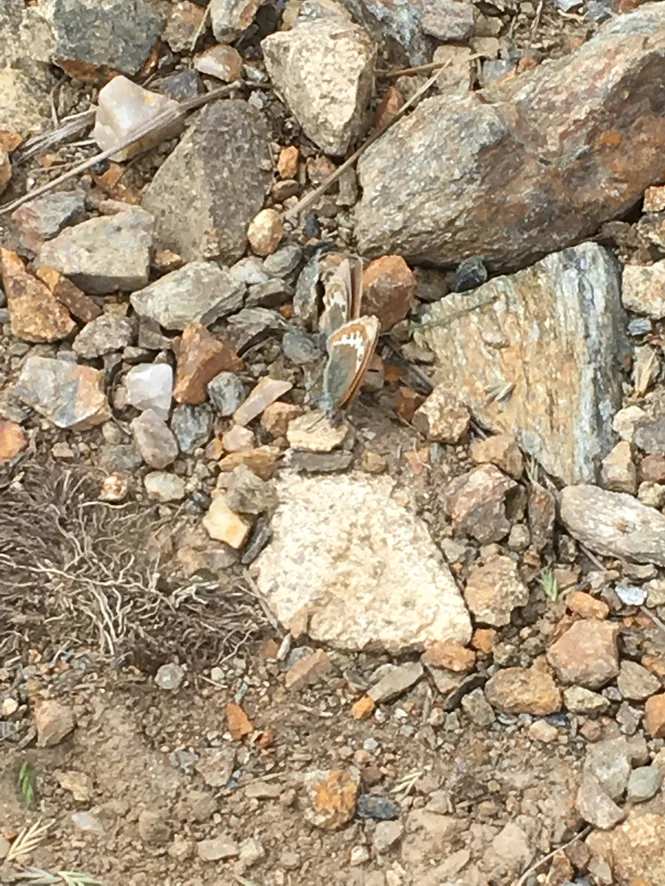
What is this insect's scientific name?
Coenonympha gardetta
